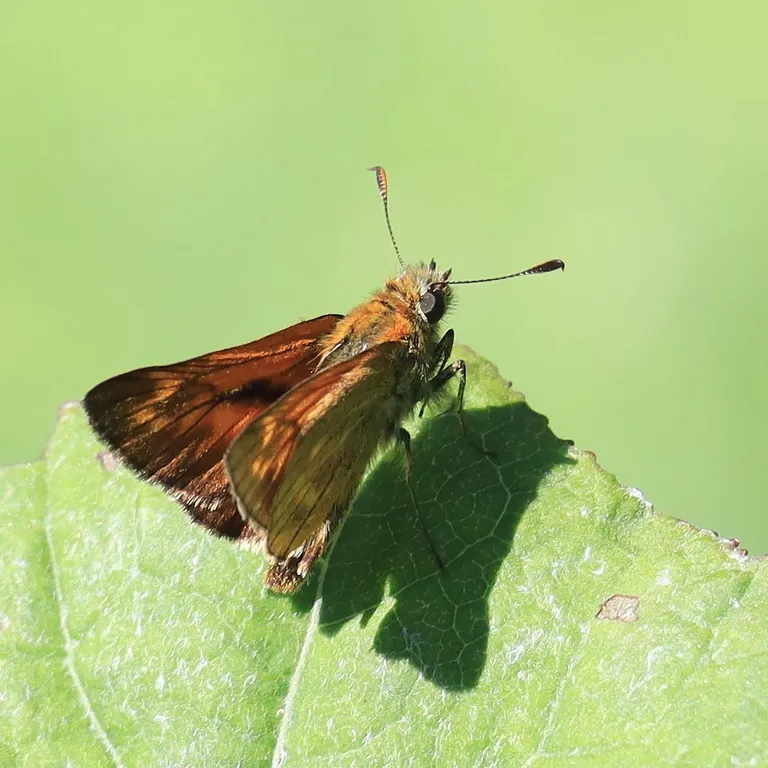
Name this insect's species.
Ochlodes sylvanus (also Ochlodes venata)
